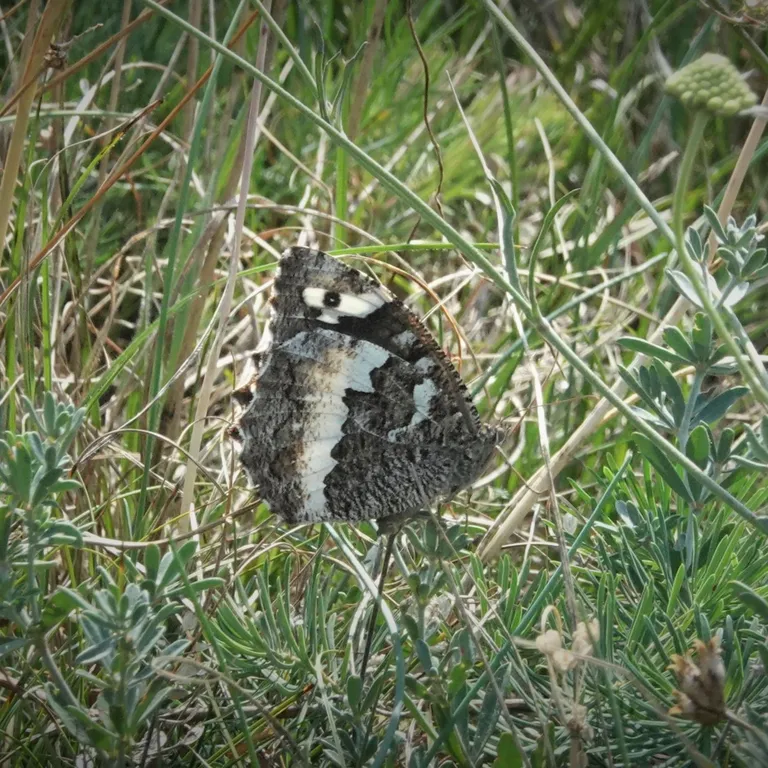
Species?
Brintesia circe
